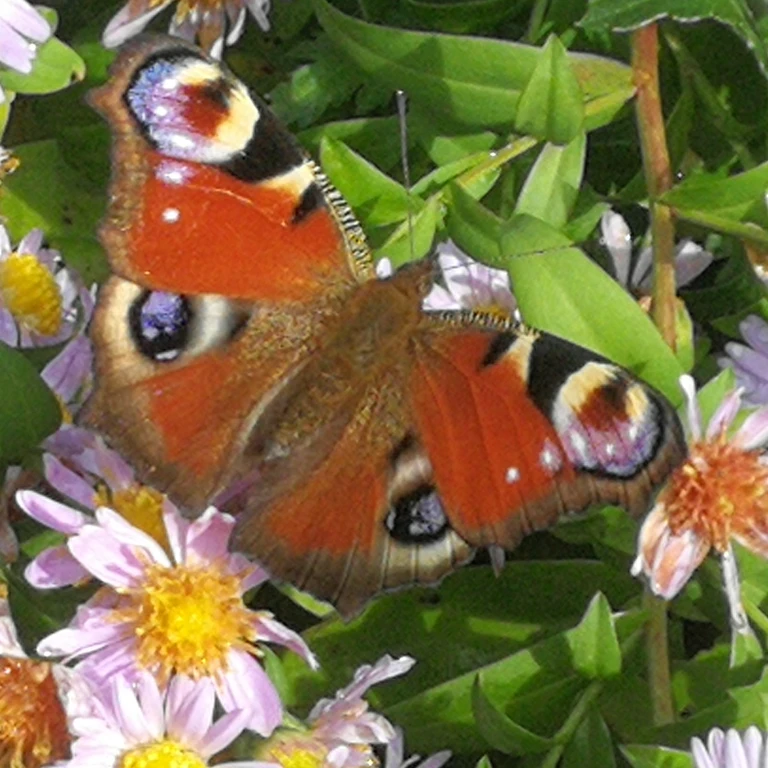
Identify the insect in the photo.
Aglais io
